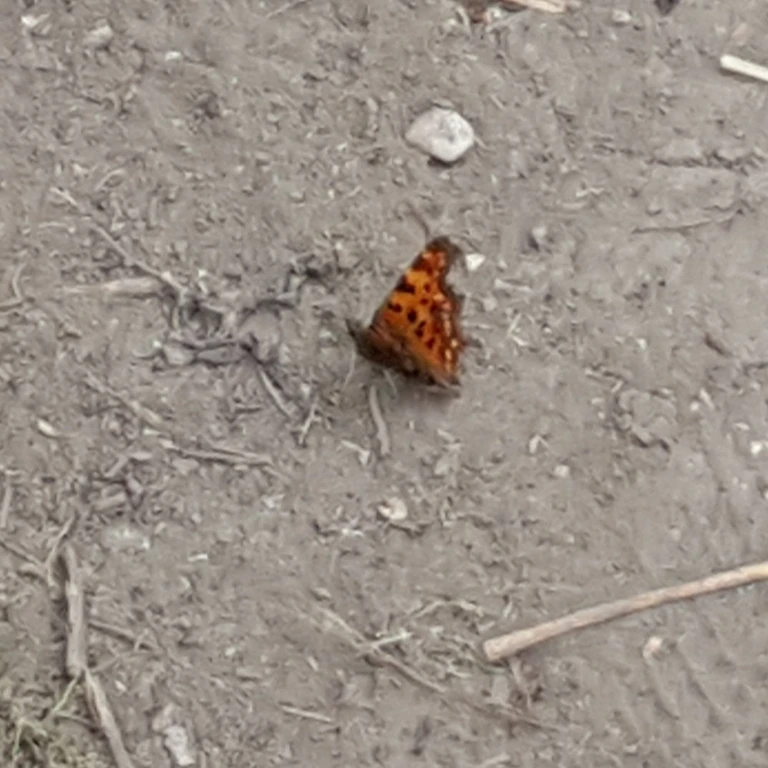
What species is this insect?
Polygonia c-album
